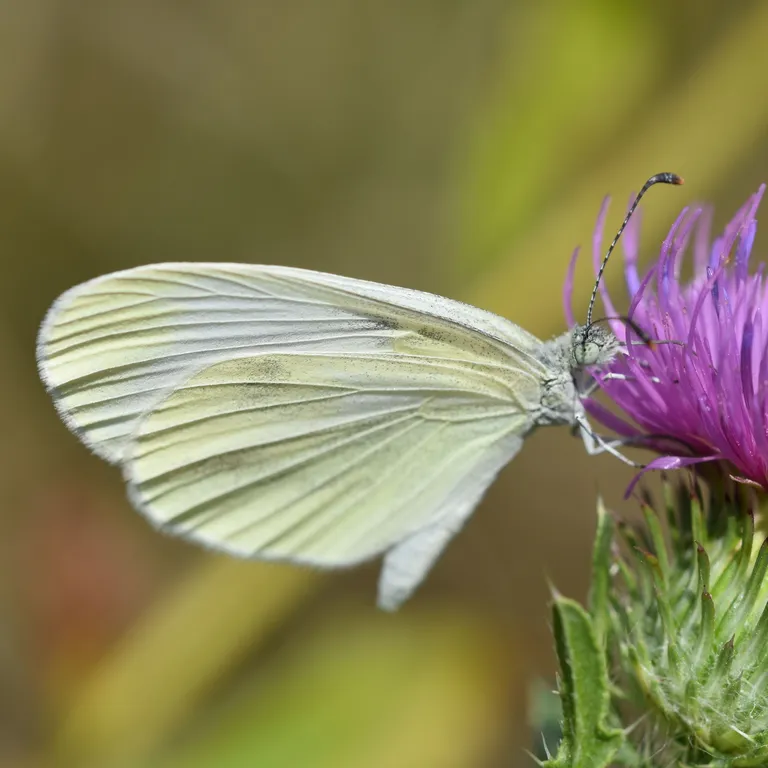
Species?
Leptidea sinapis/juvernica
